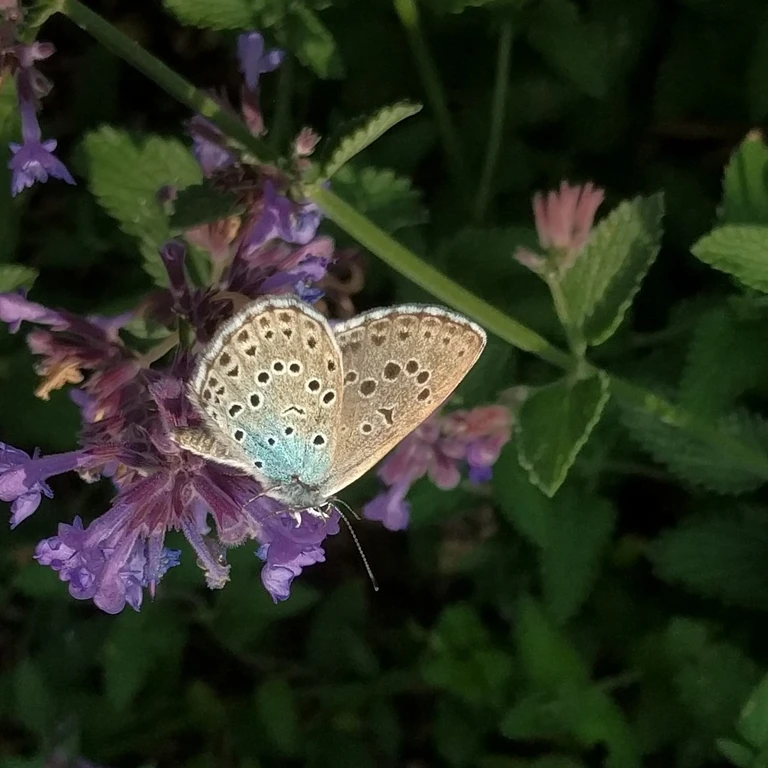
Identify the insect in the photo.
Phengaris arion (also Maculinea arion)
